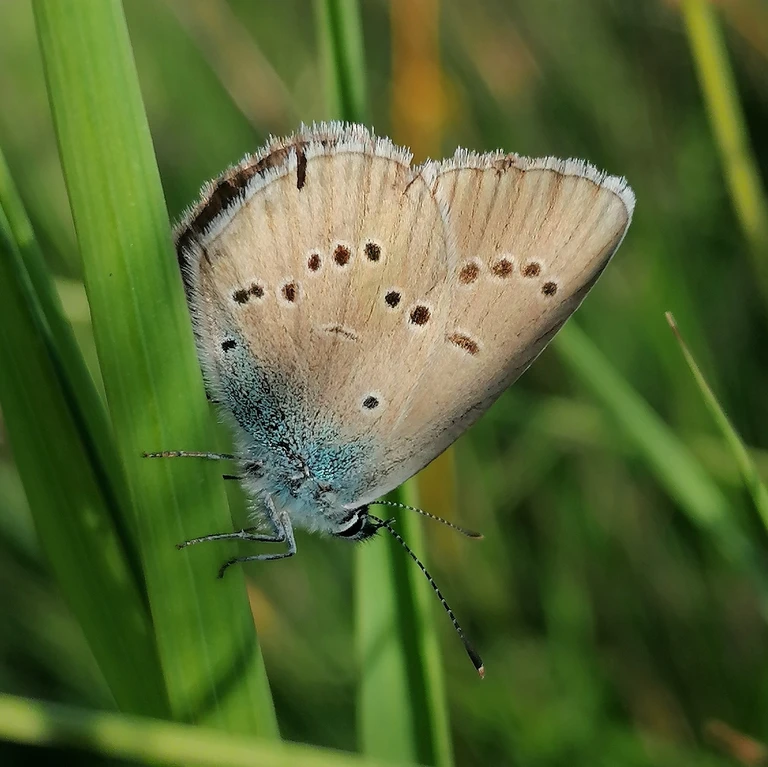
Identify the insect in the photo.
Cyaniris semiargus
